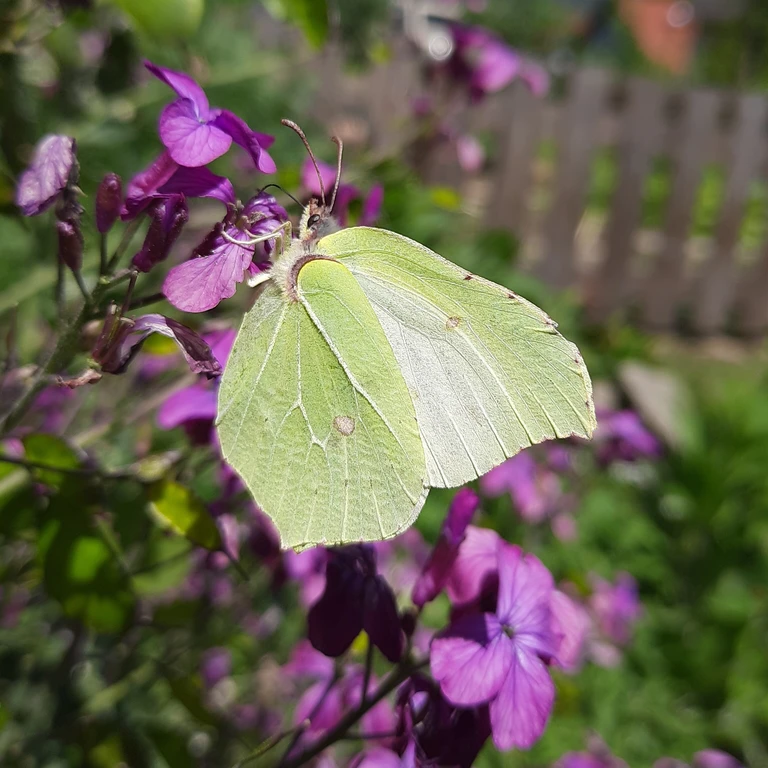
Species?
Gonepteryx rhamni
